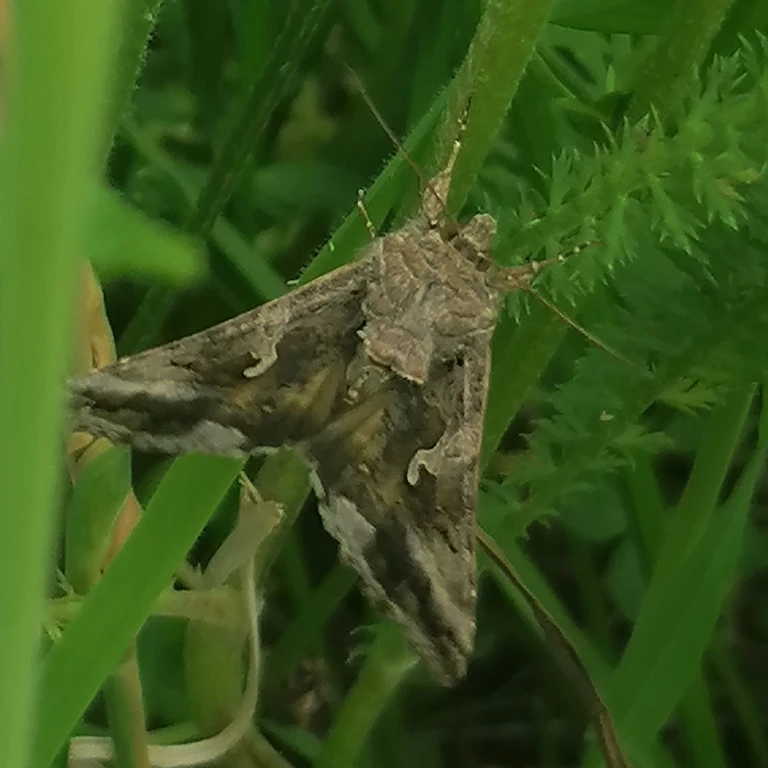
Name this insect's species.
Autographa gamma
